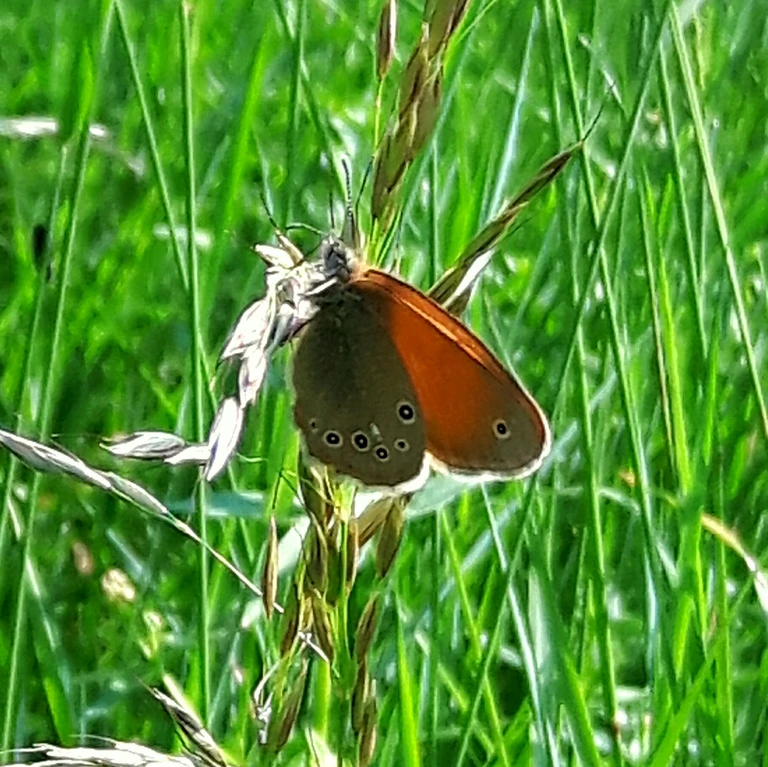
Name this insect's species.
Coenonympha glycerion (also Coenonympha iphis)
